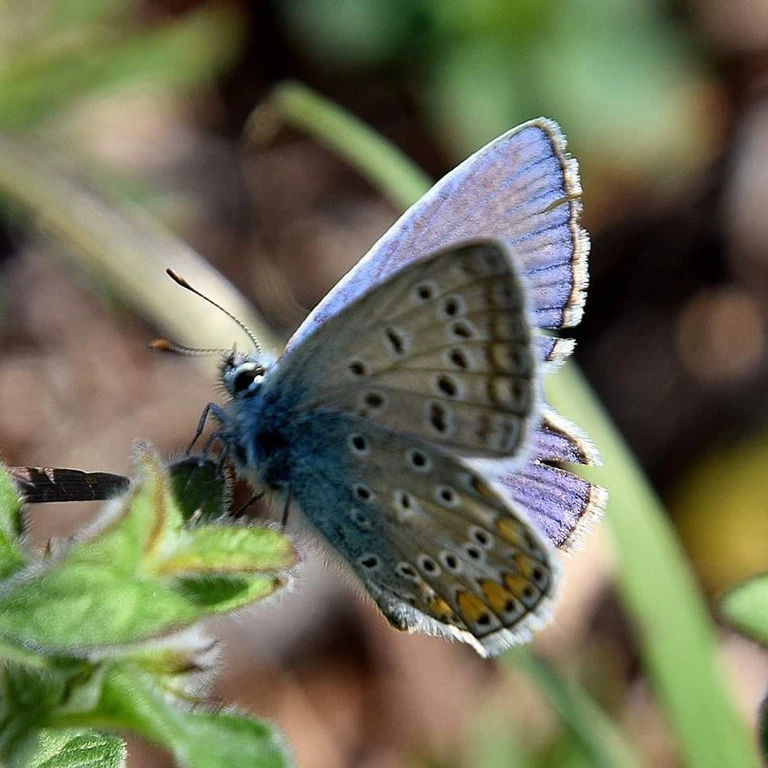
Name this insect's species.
Polyommatus icarus
